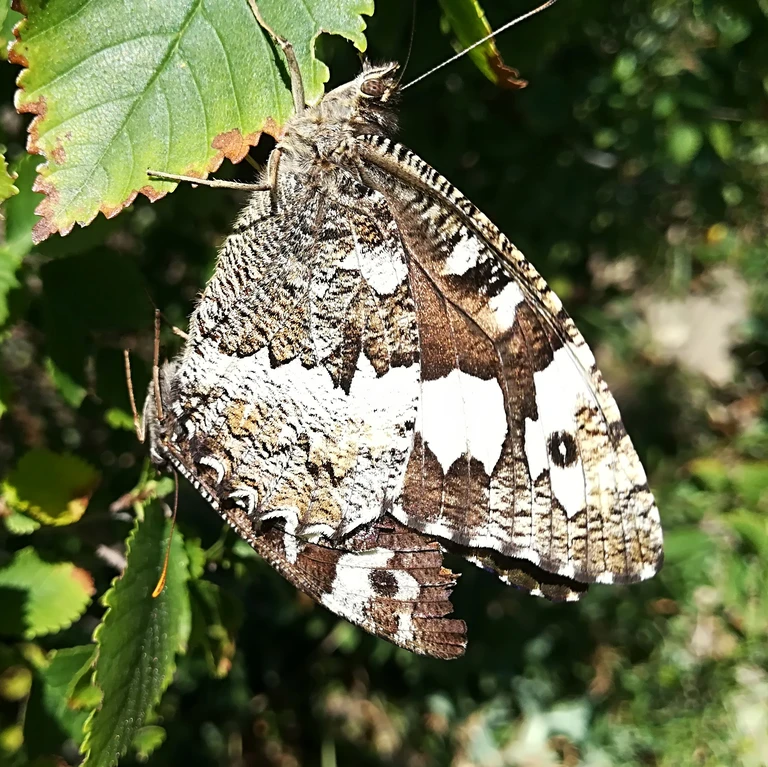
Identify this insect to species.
Brintesia circe
